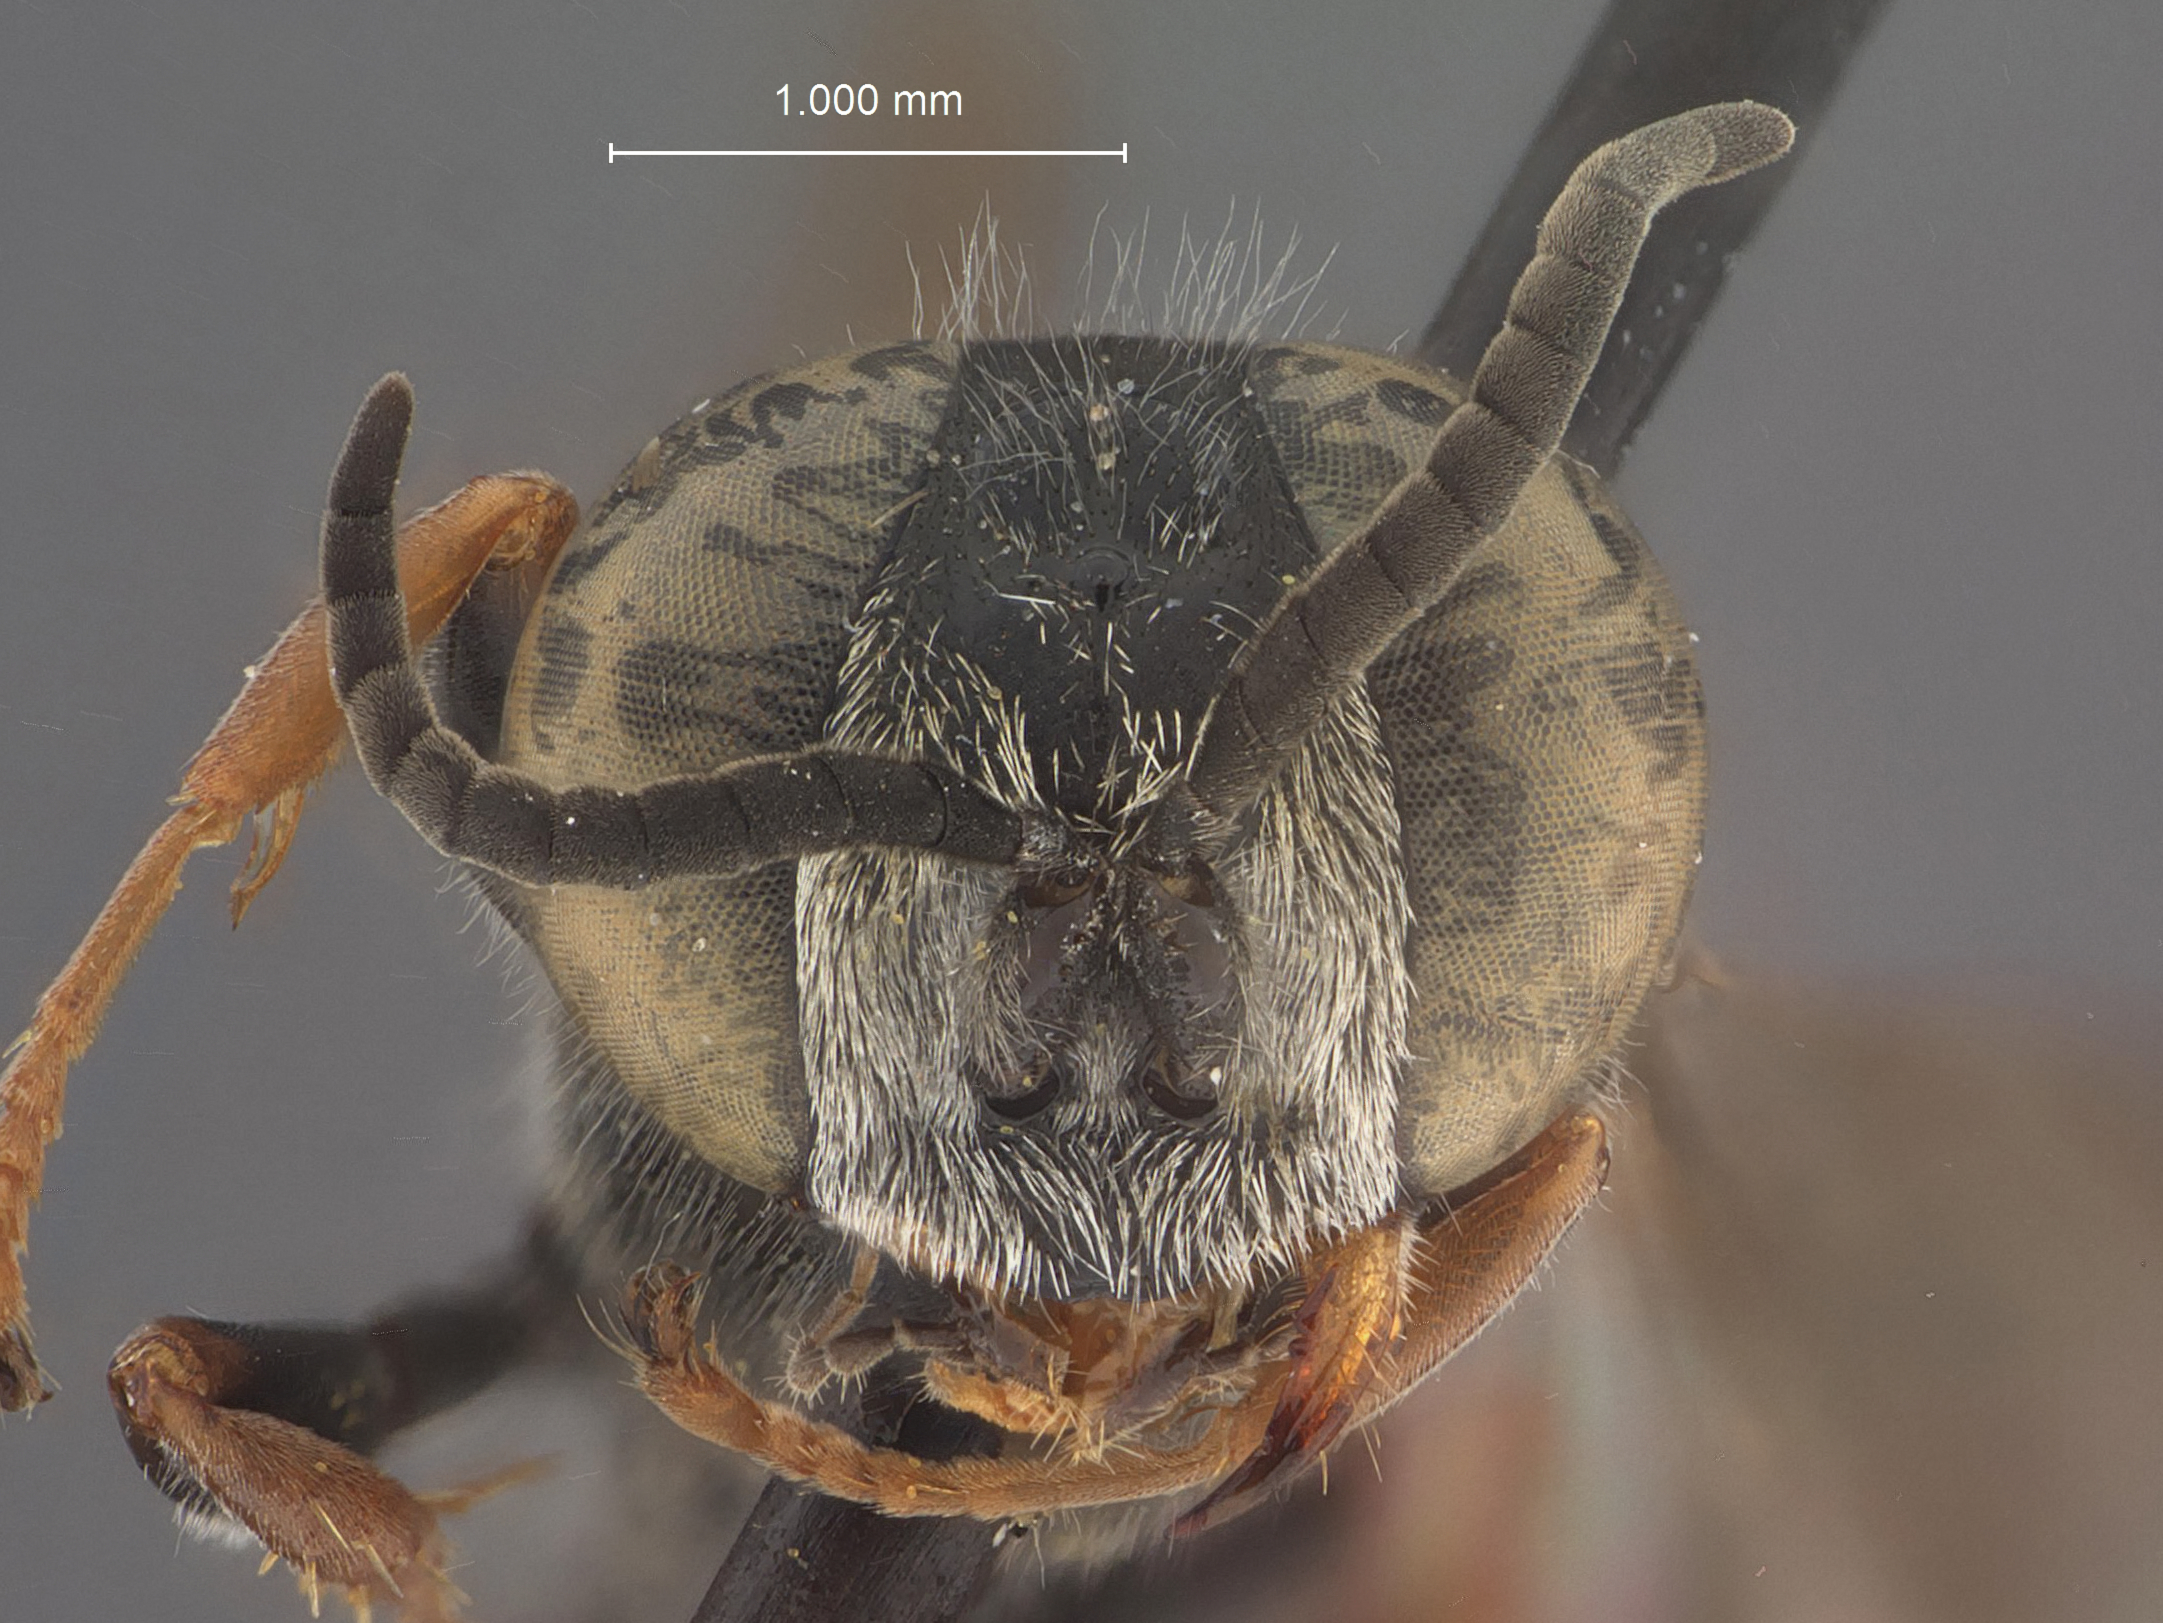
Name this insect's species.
Tachytes zuliae
